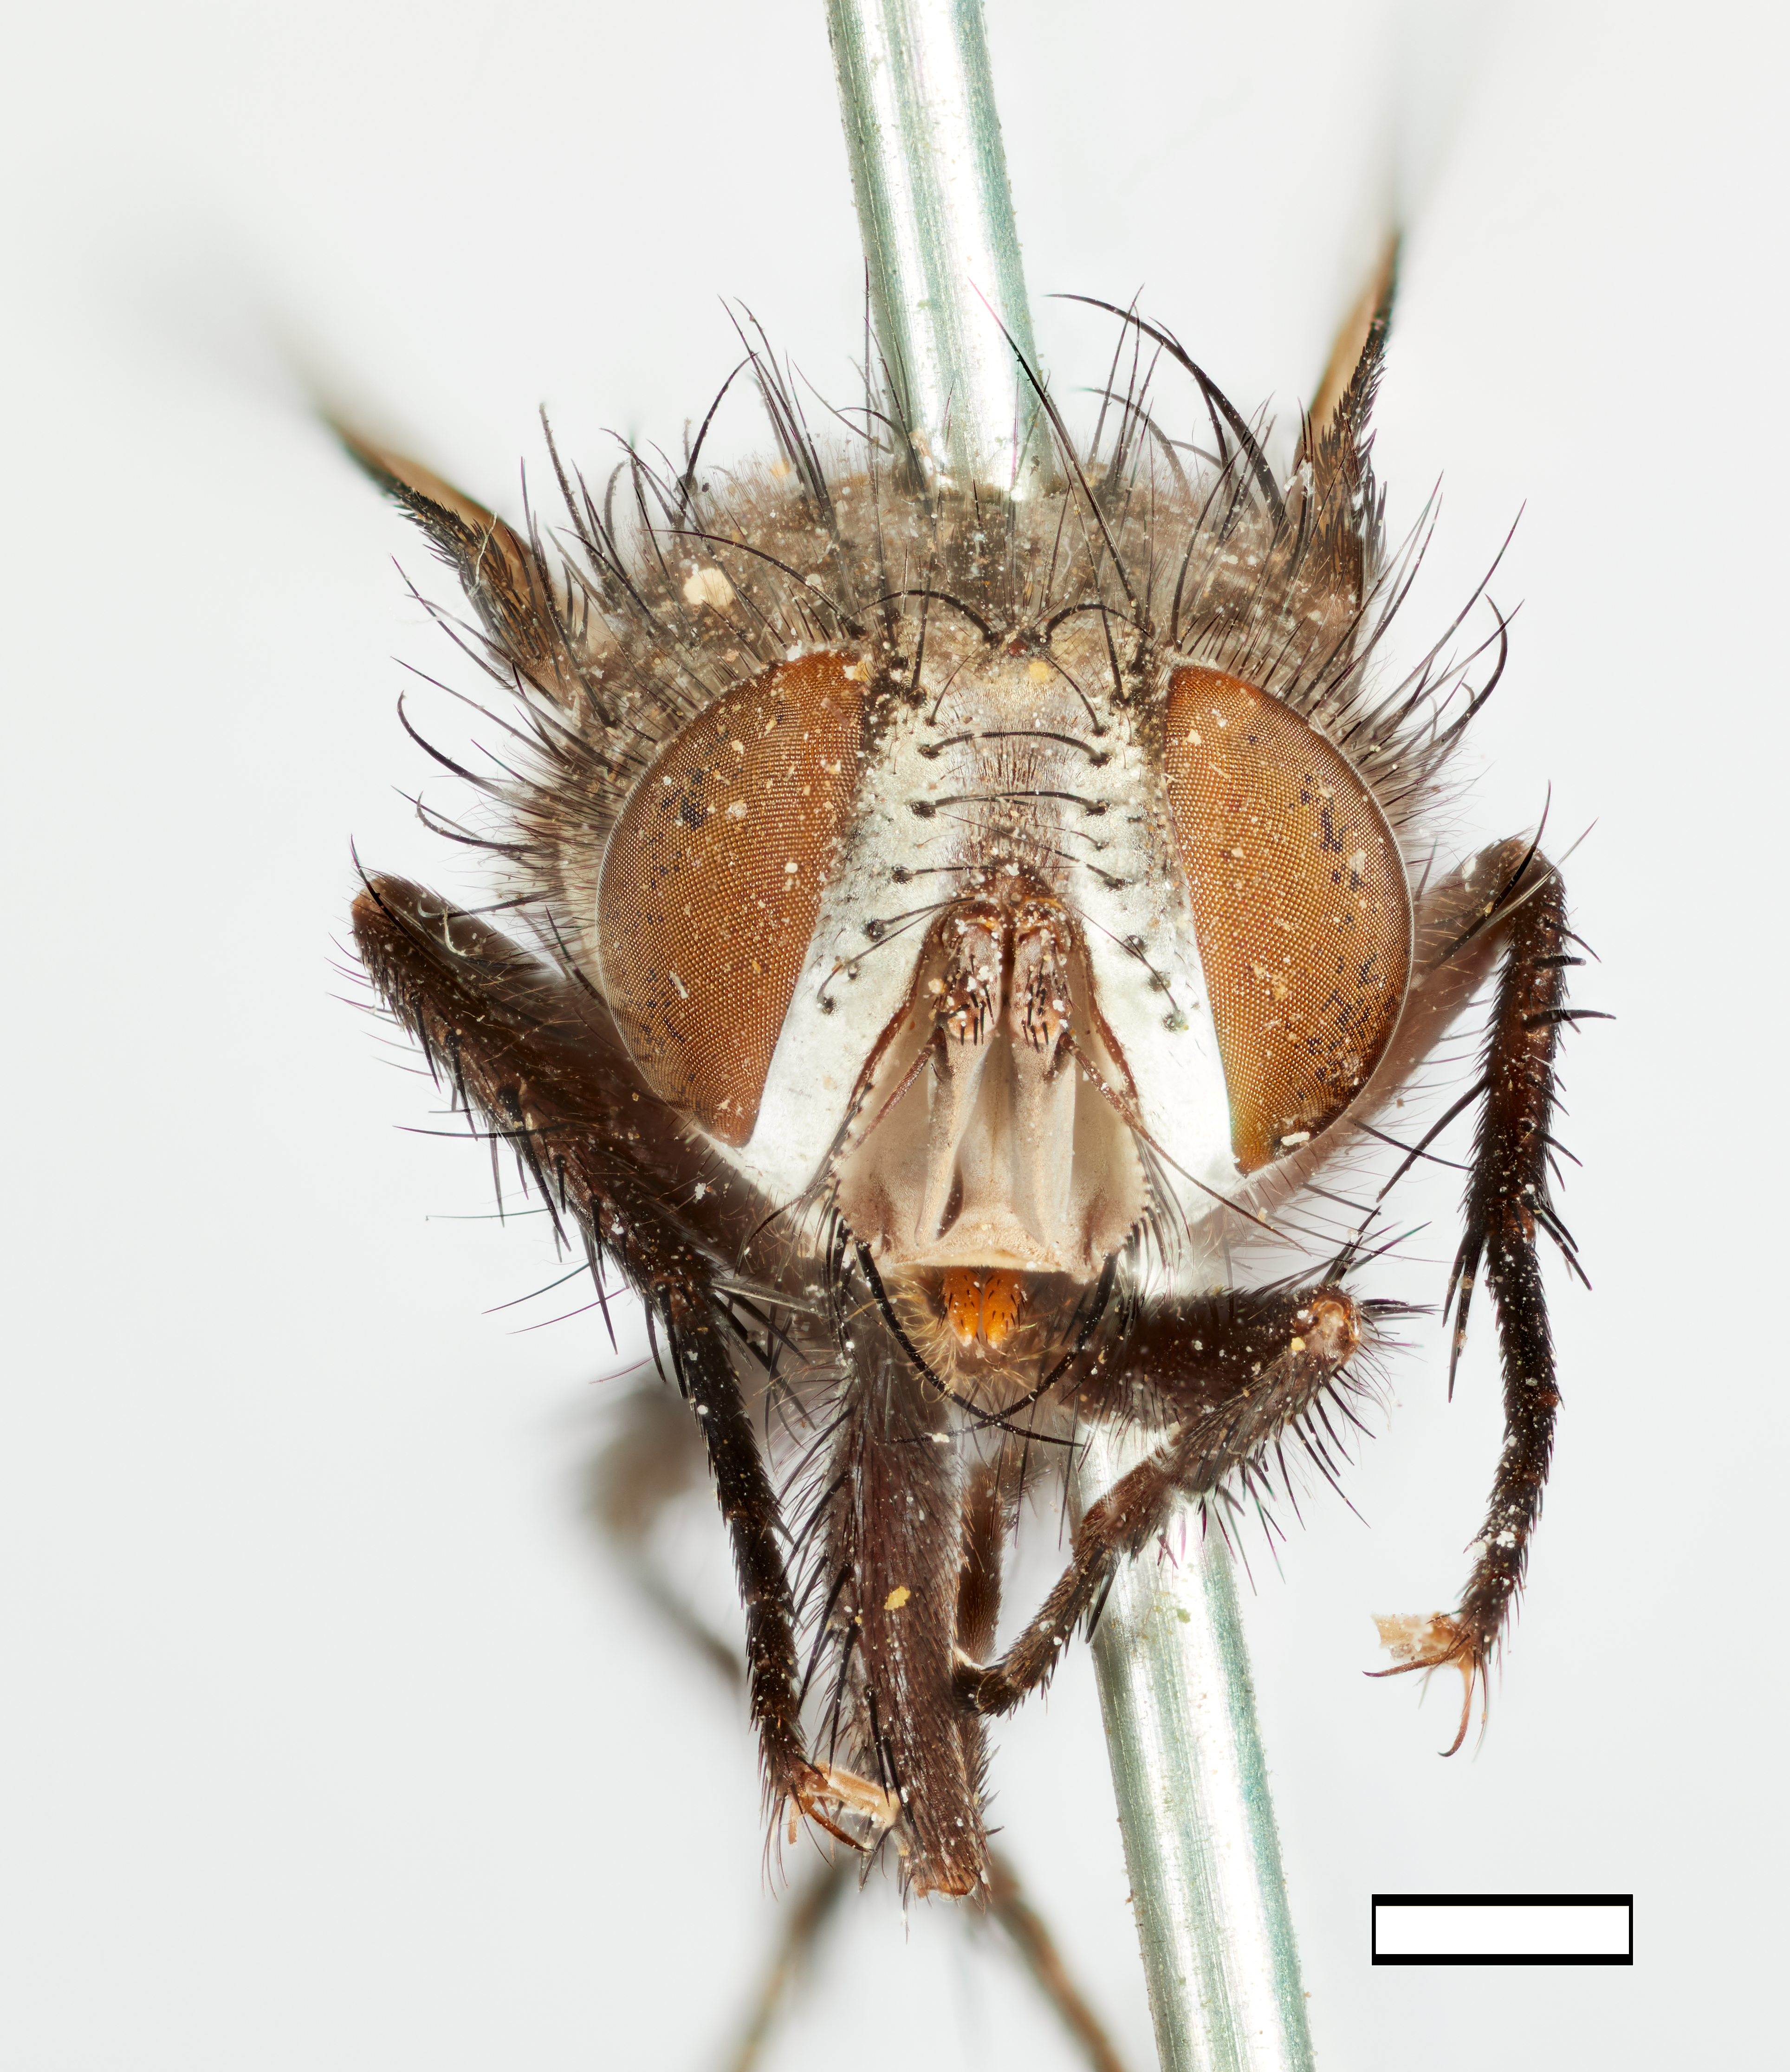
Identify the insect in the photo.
Frontina setipes
